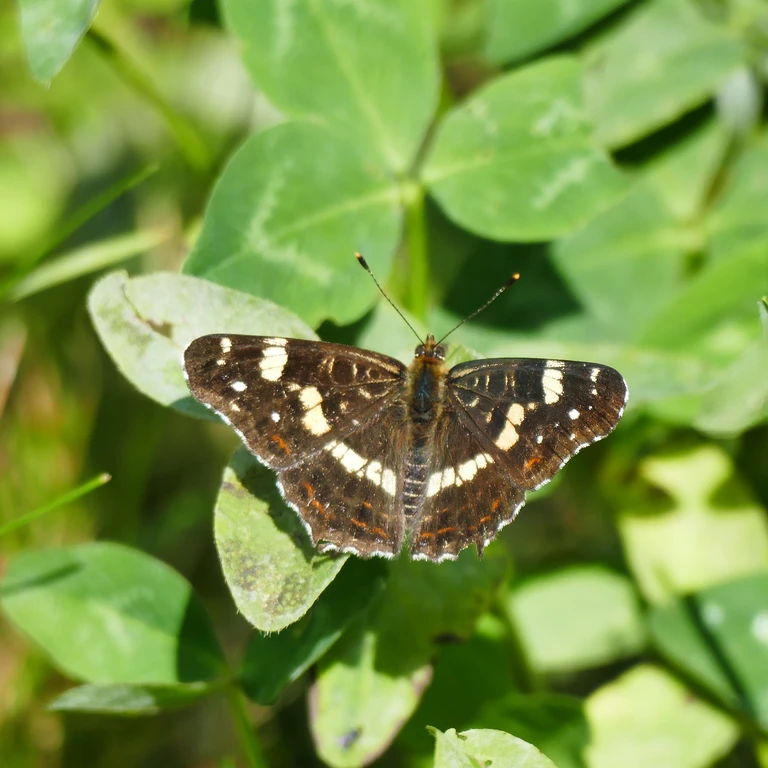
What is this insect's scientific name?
Araschnia levana
